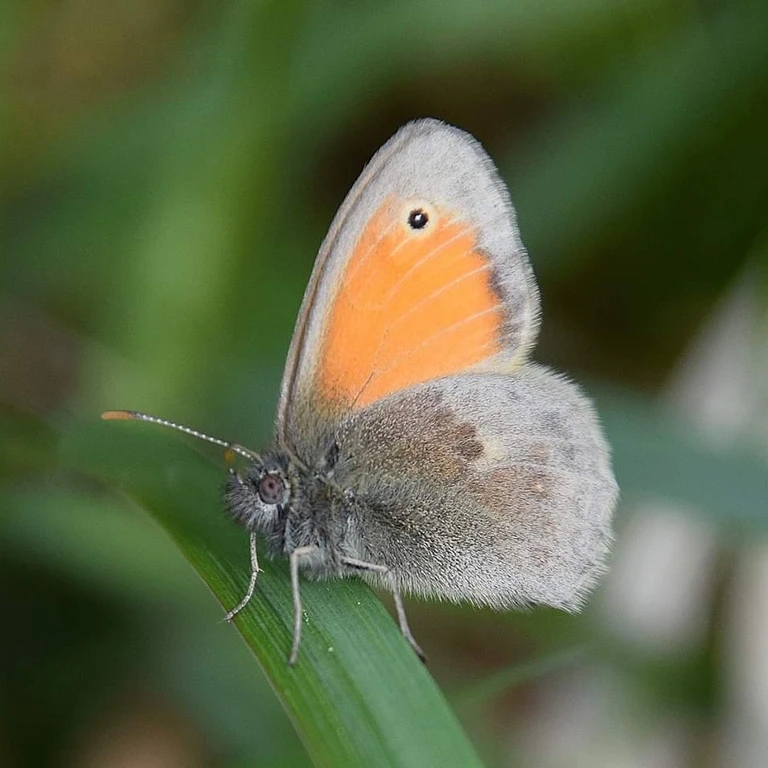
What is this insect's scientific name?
Coenonympha pamphilus
